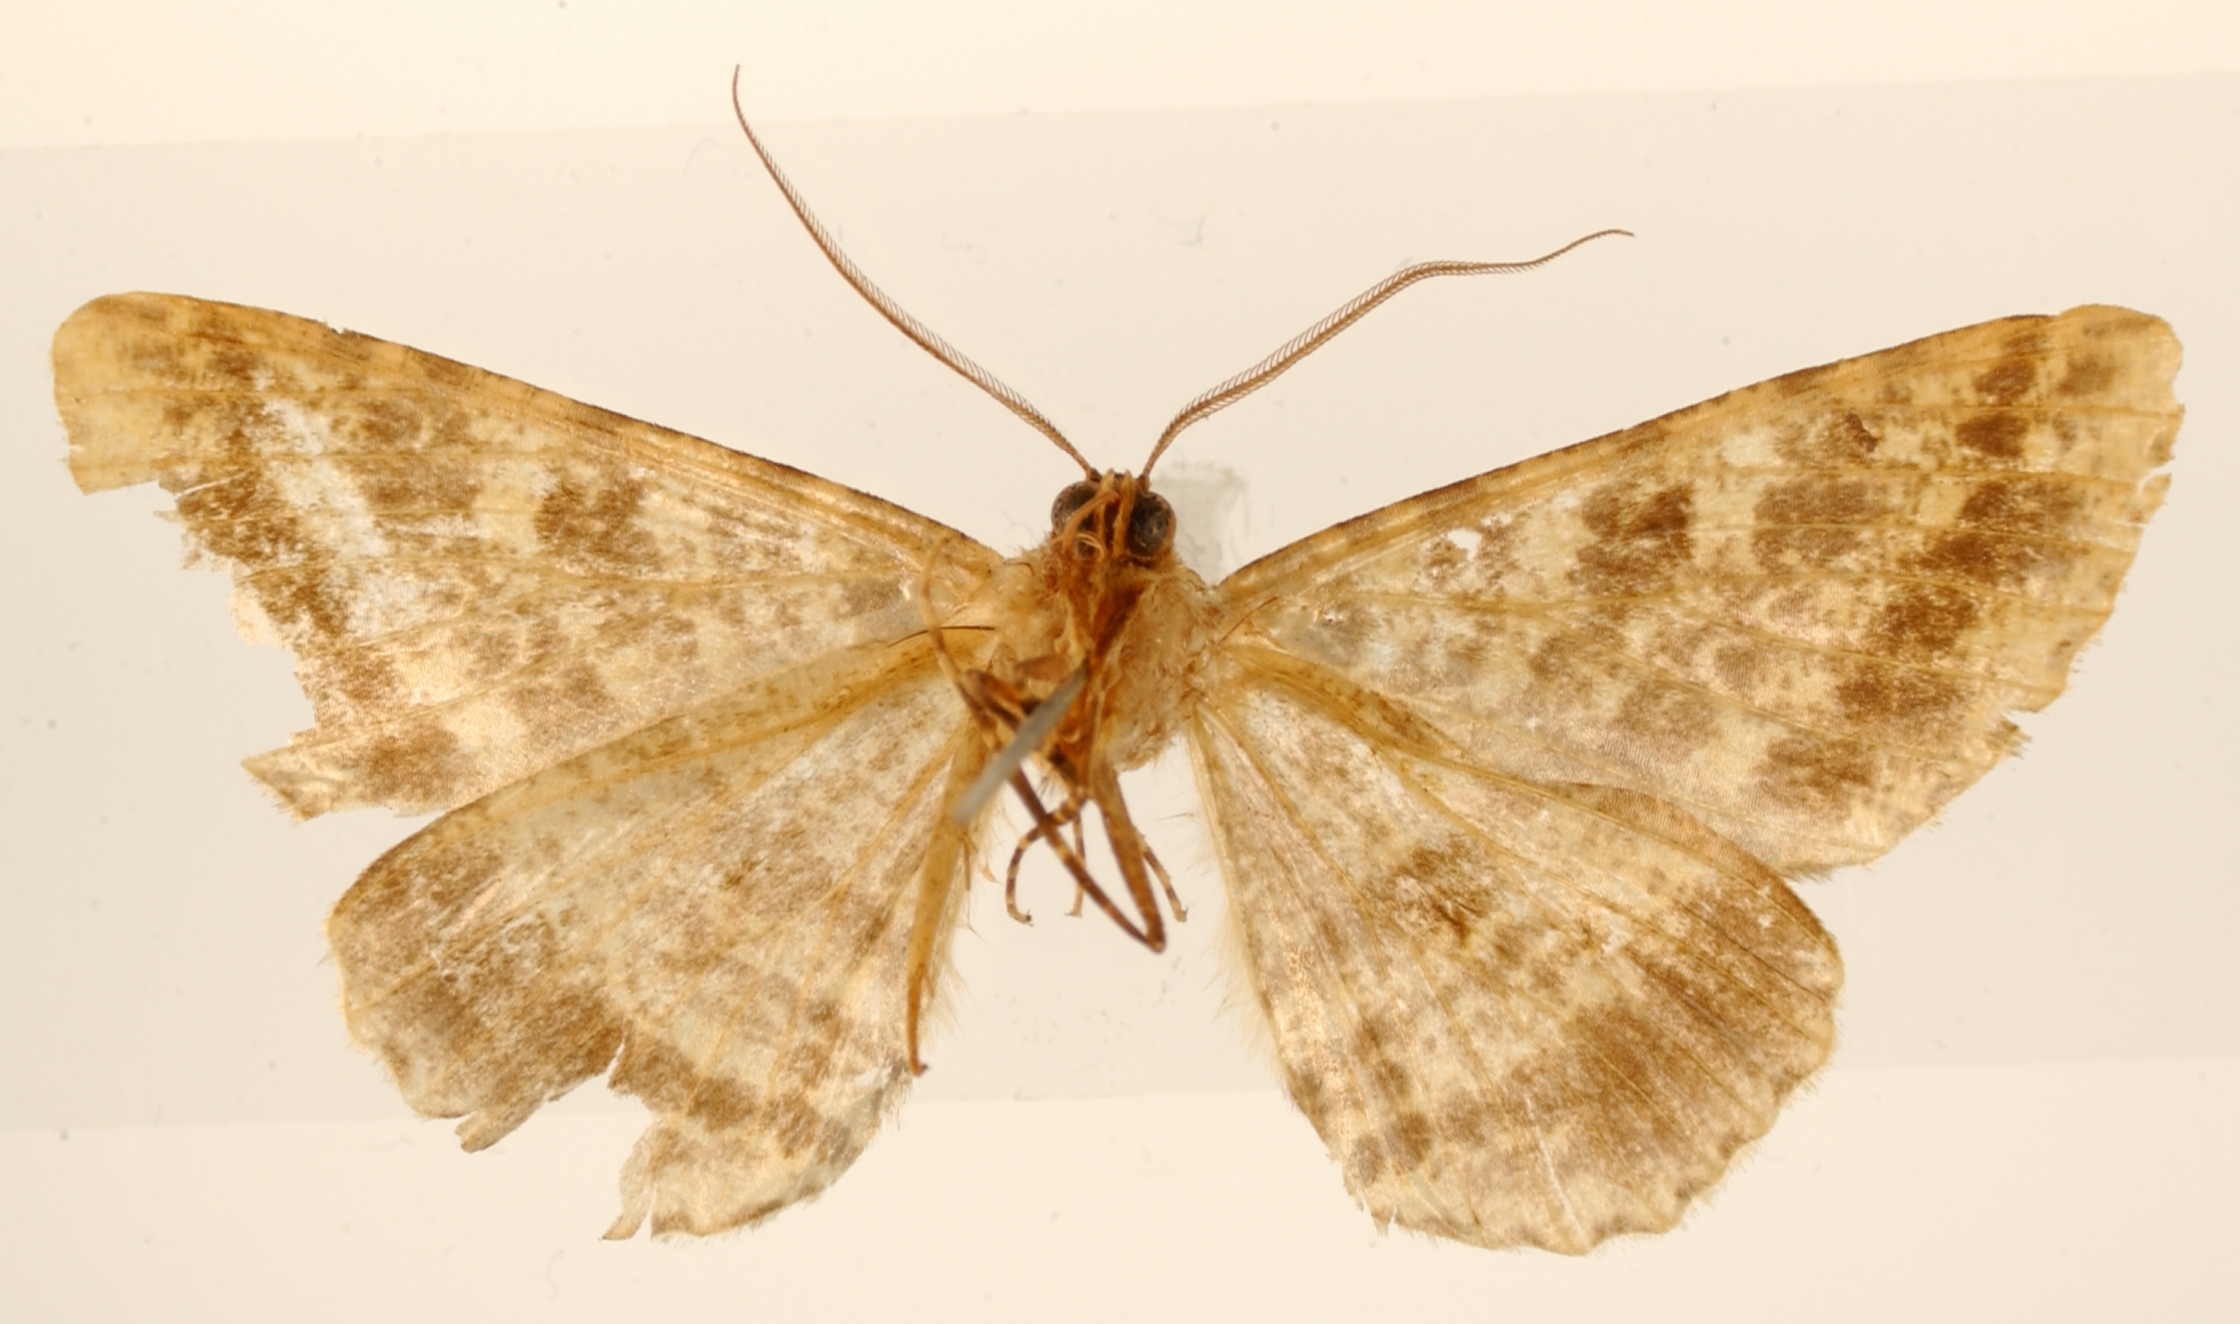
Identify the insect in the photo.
Pherotesia parallelaria
